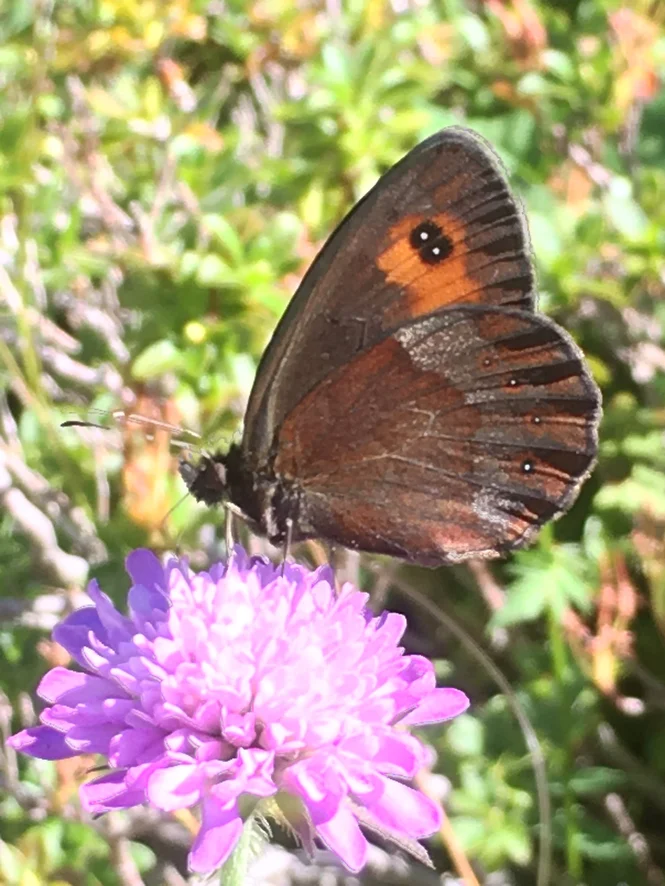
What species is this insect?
Erebia aethiops
